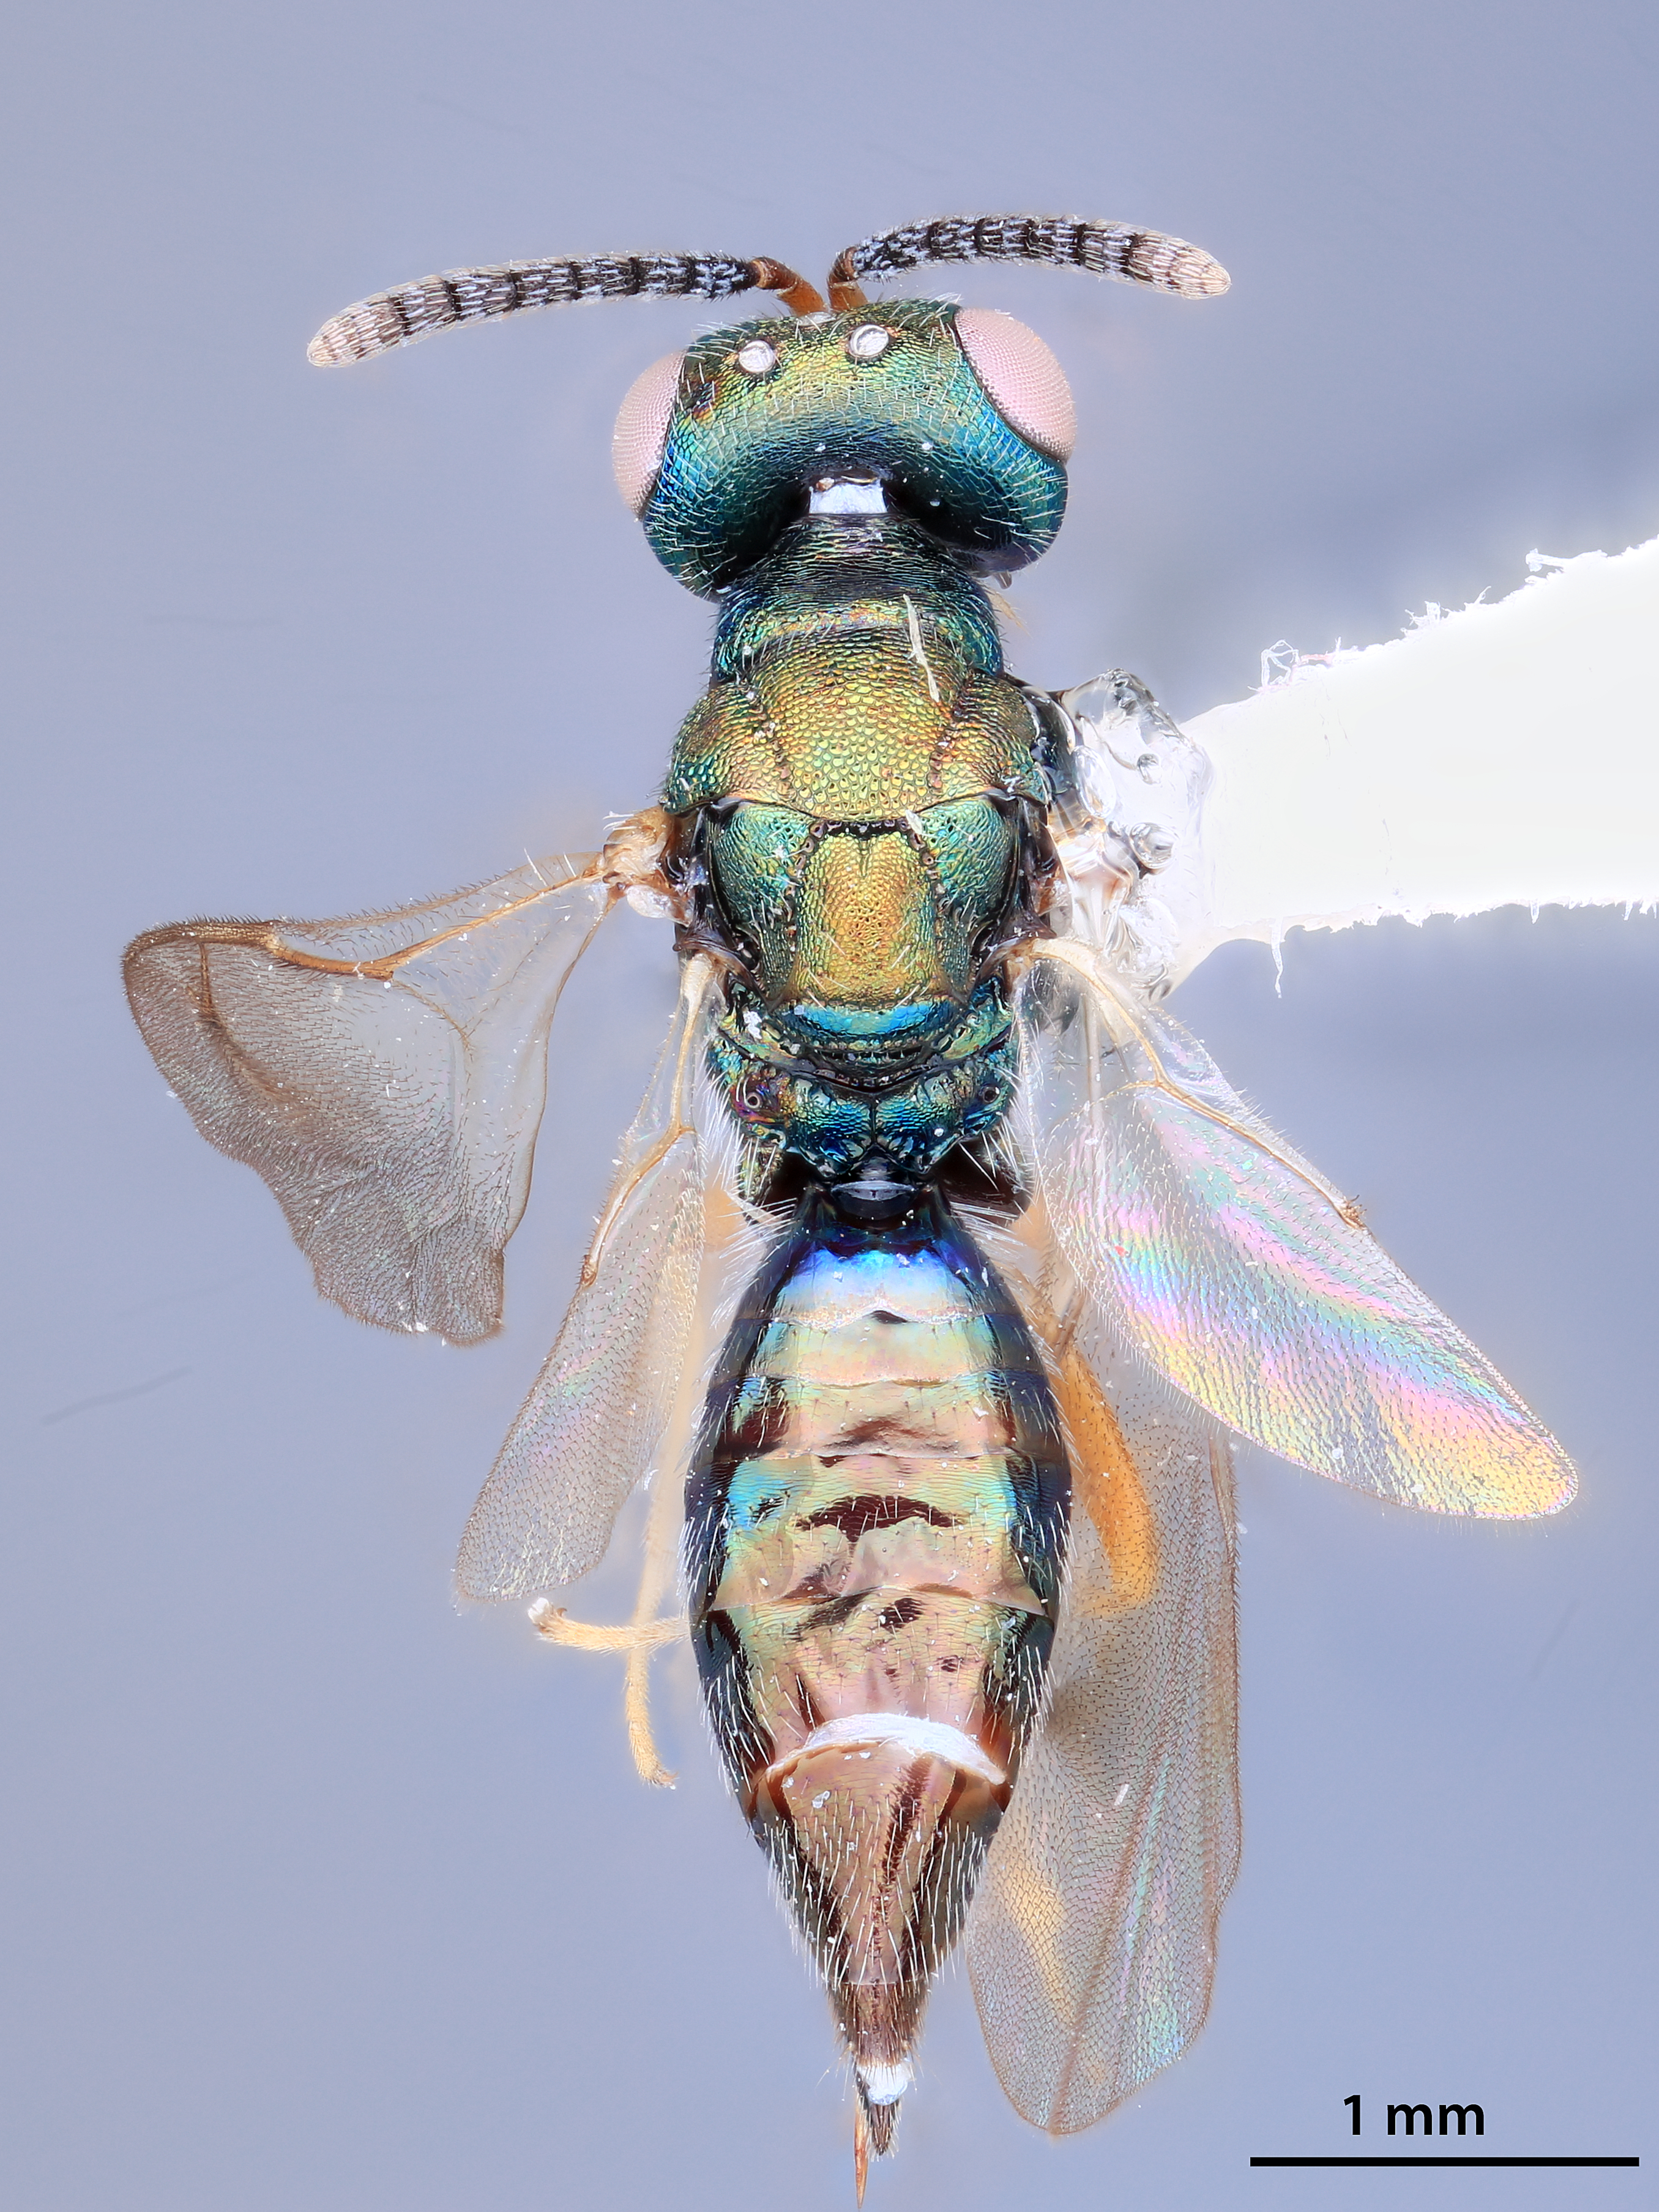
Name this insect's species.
Plutothrix ceonotalis
